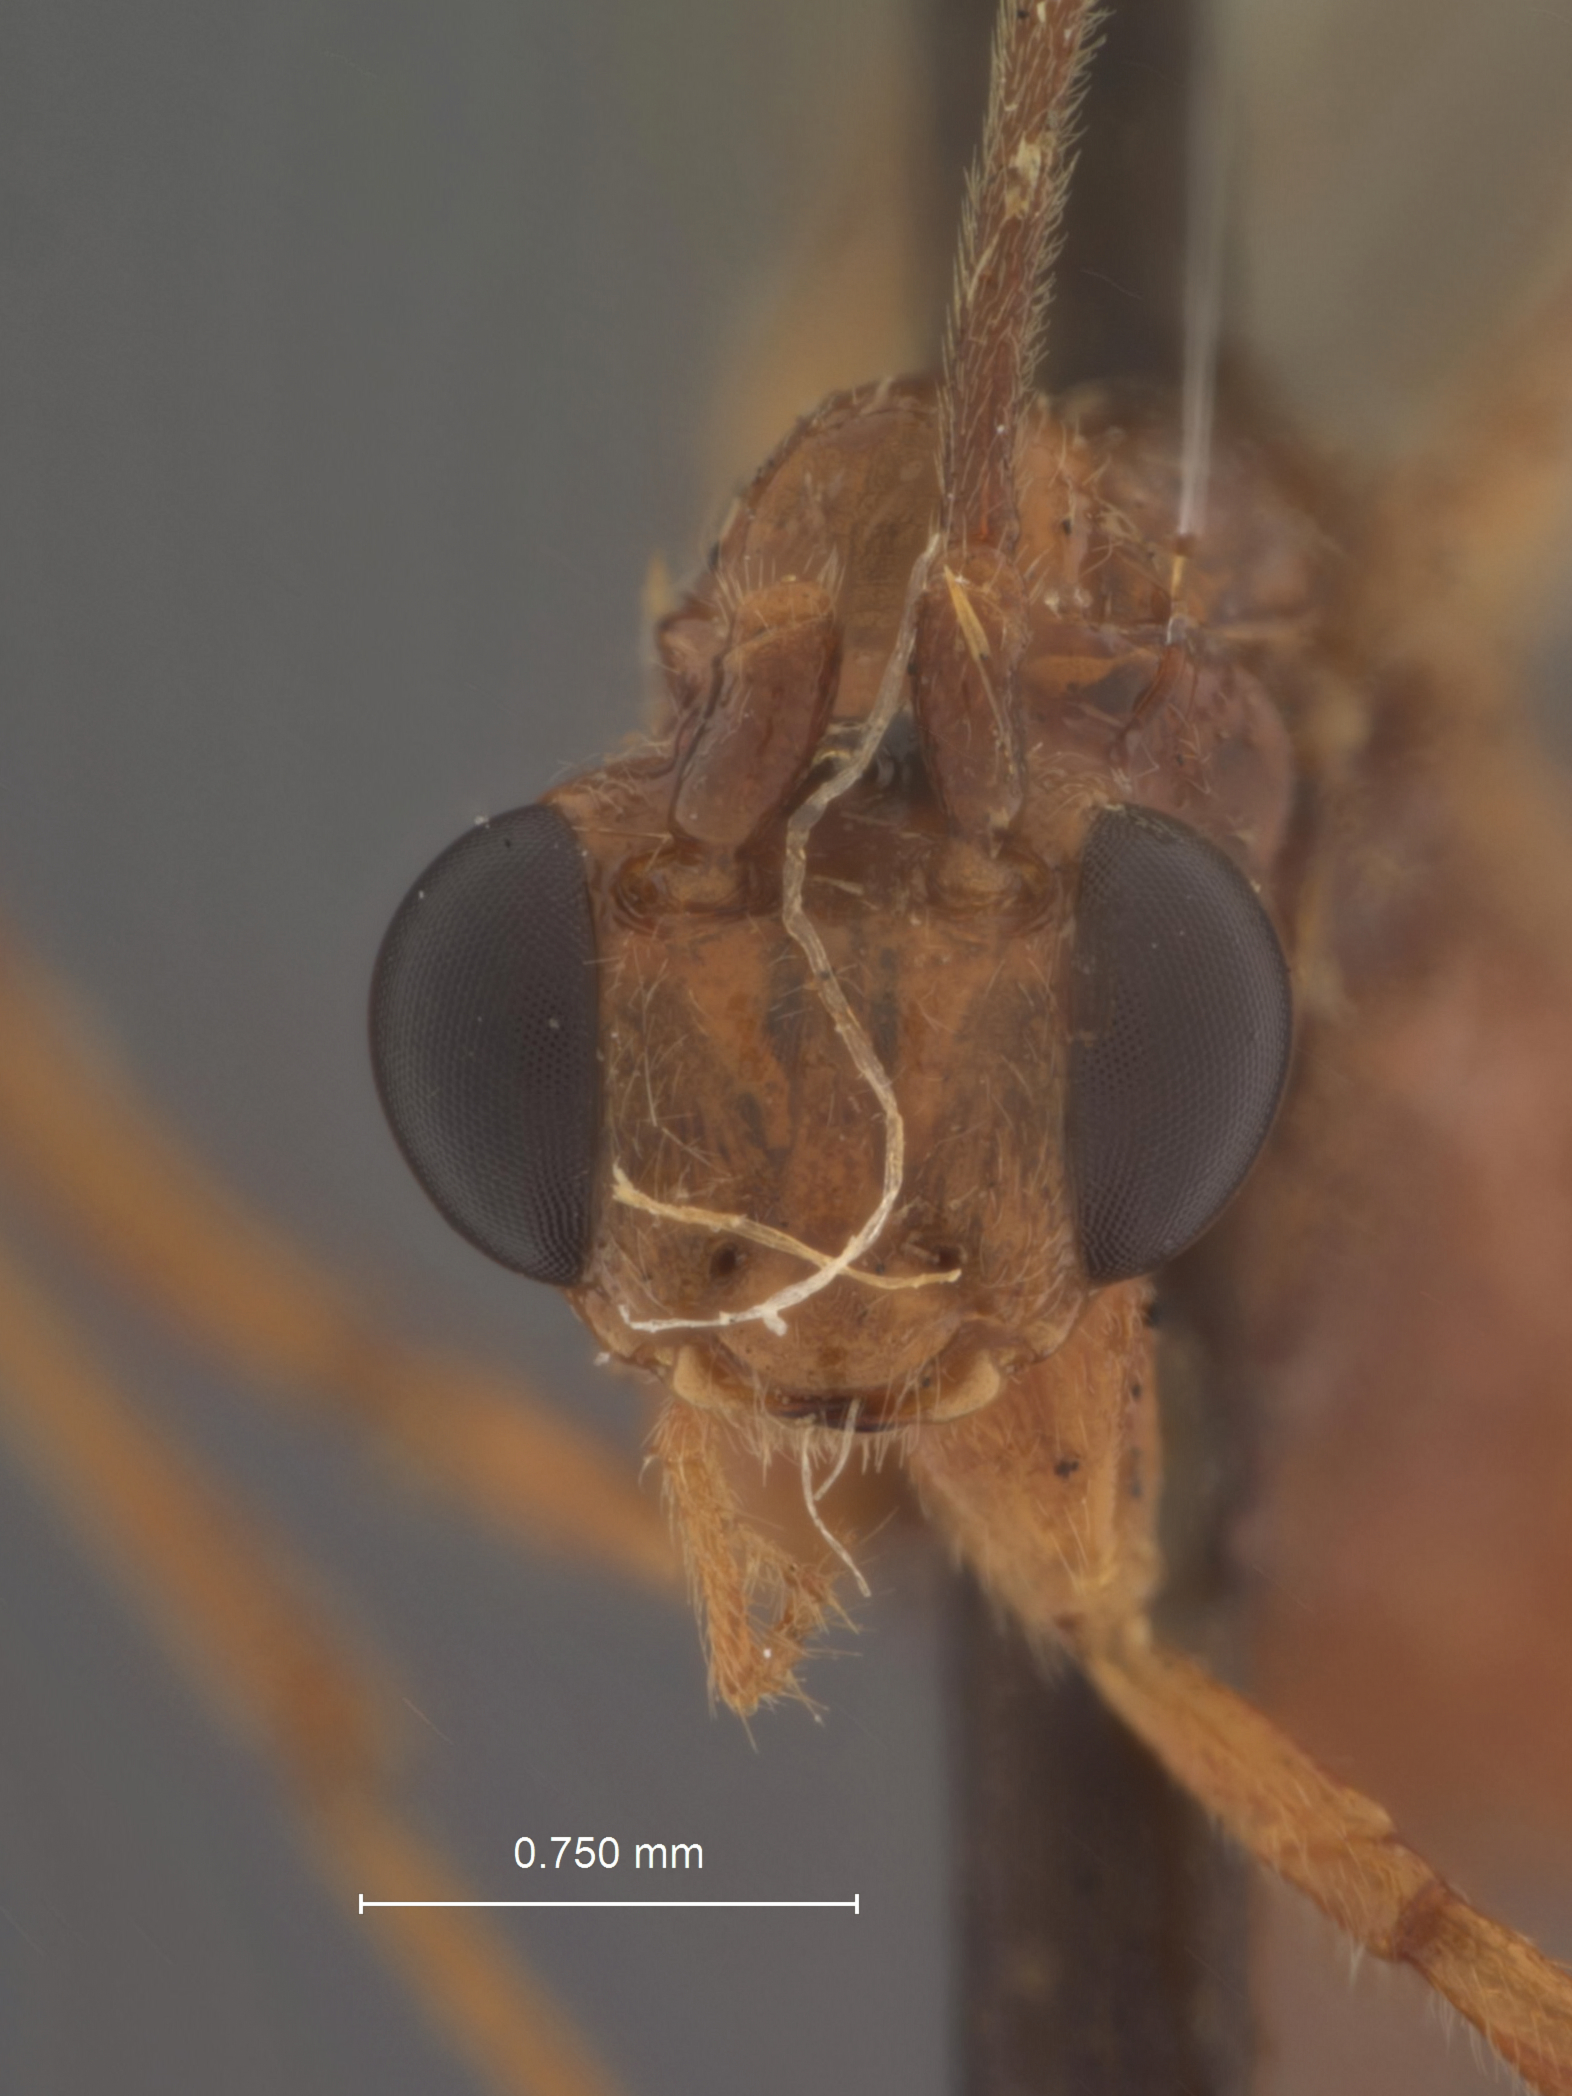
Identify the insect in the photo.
Macrocentrus cerasivoranas
